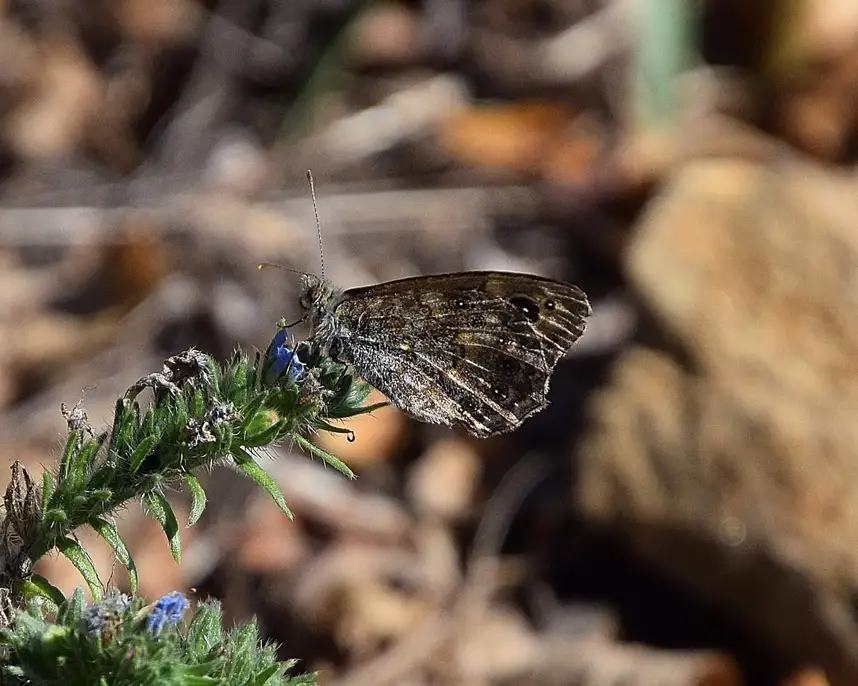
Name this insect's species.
Lasiommata megera (also Pararge megera)
